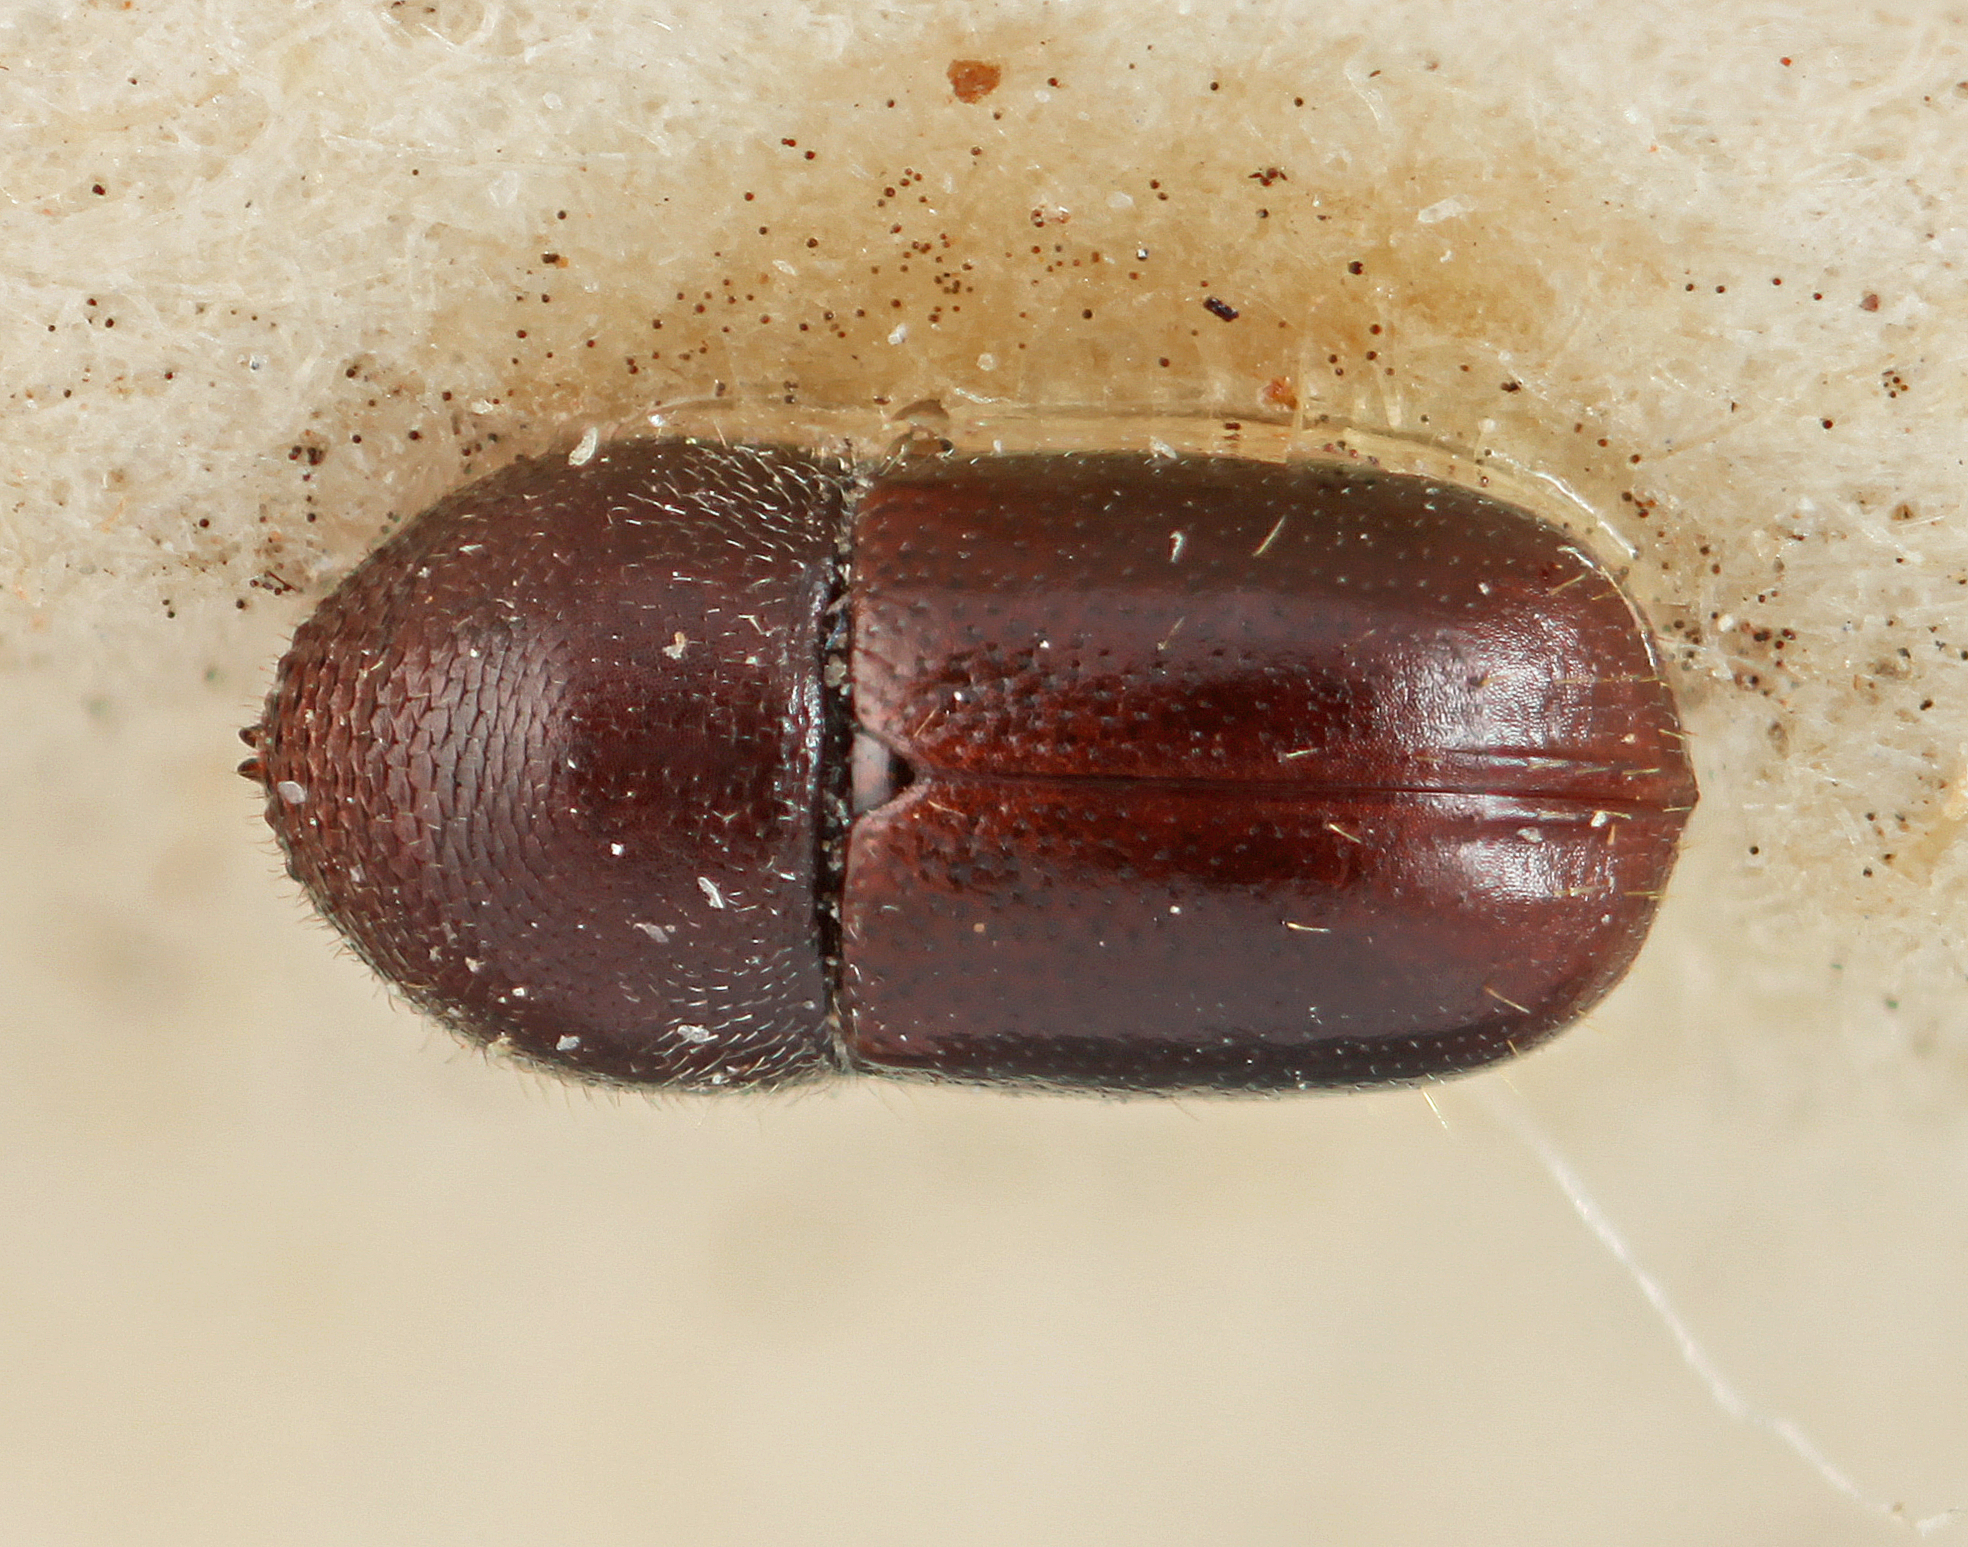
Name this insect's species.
Corthylus pusillus
